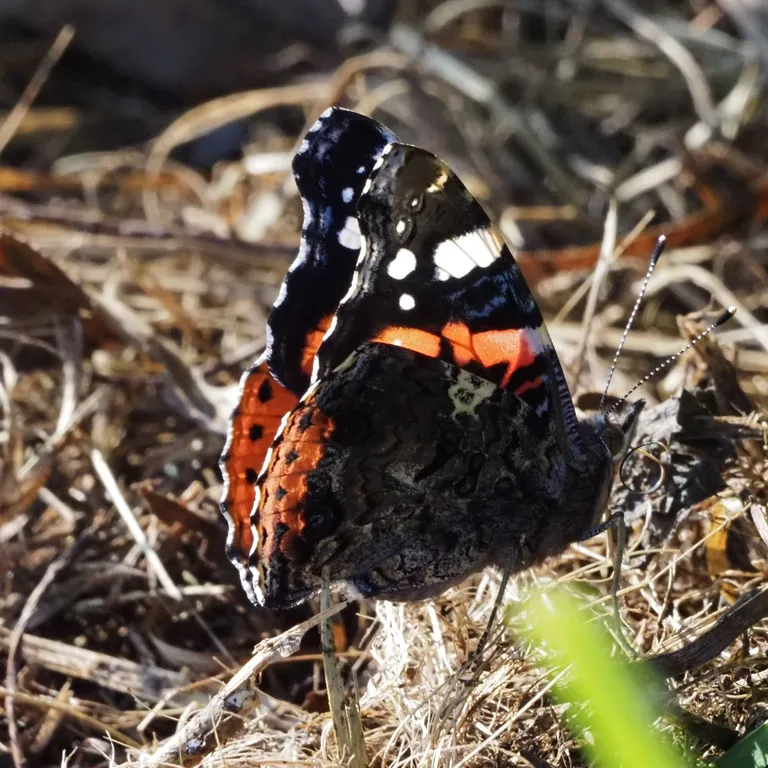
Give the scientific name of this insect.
Vanessa atalanta
